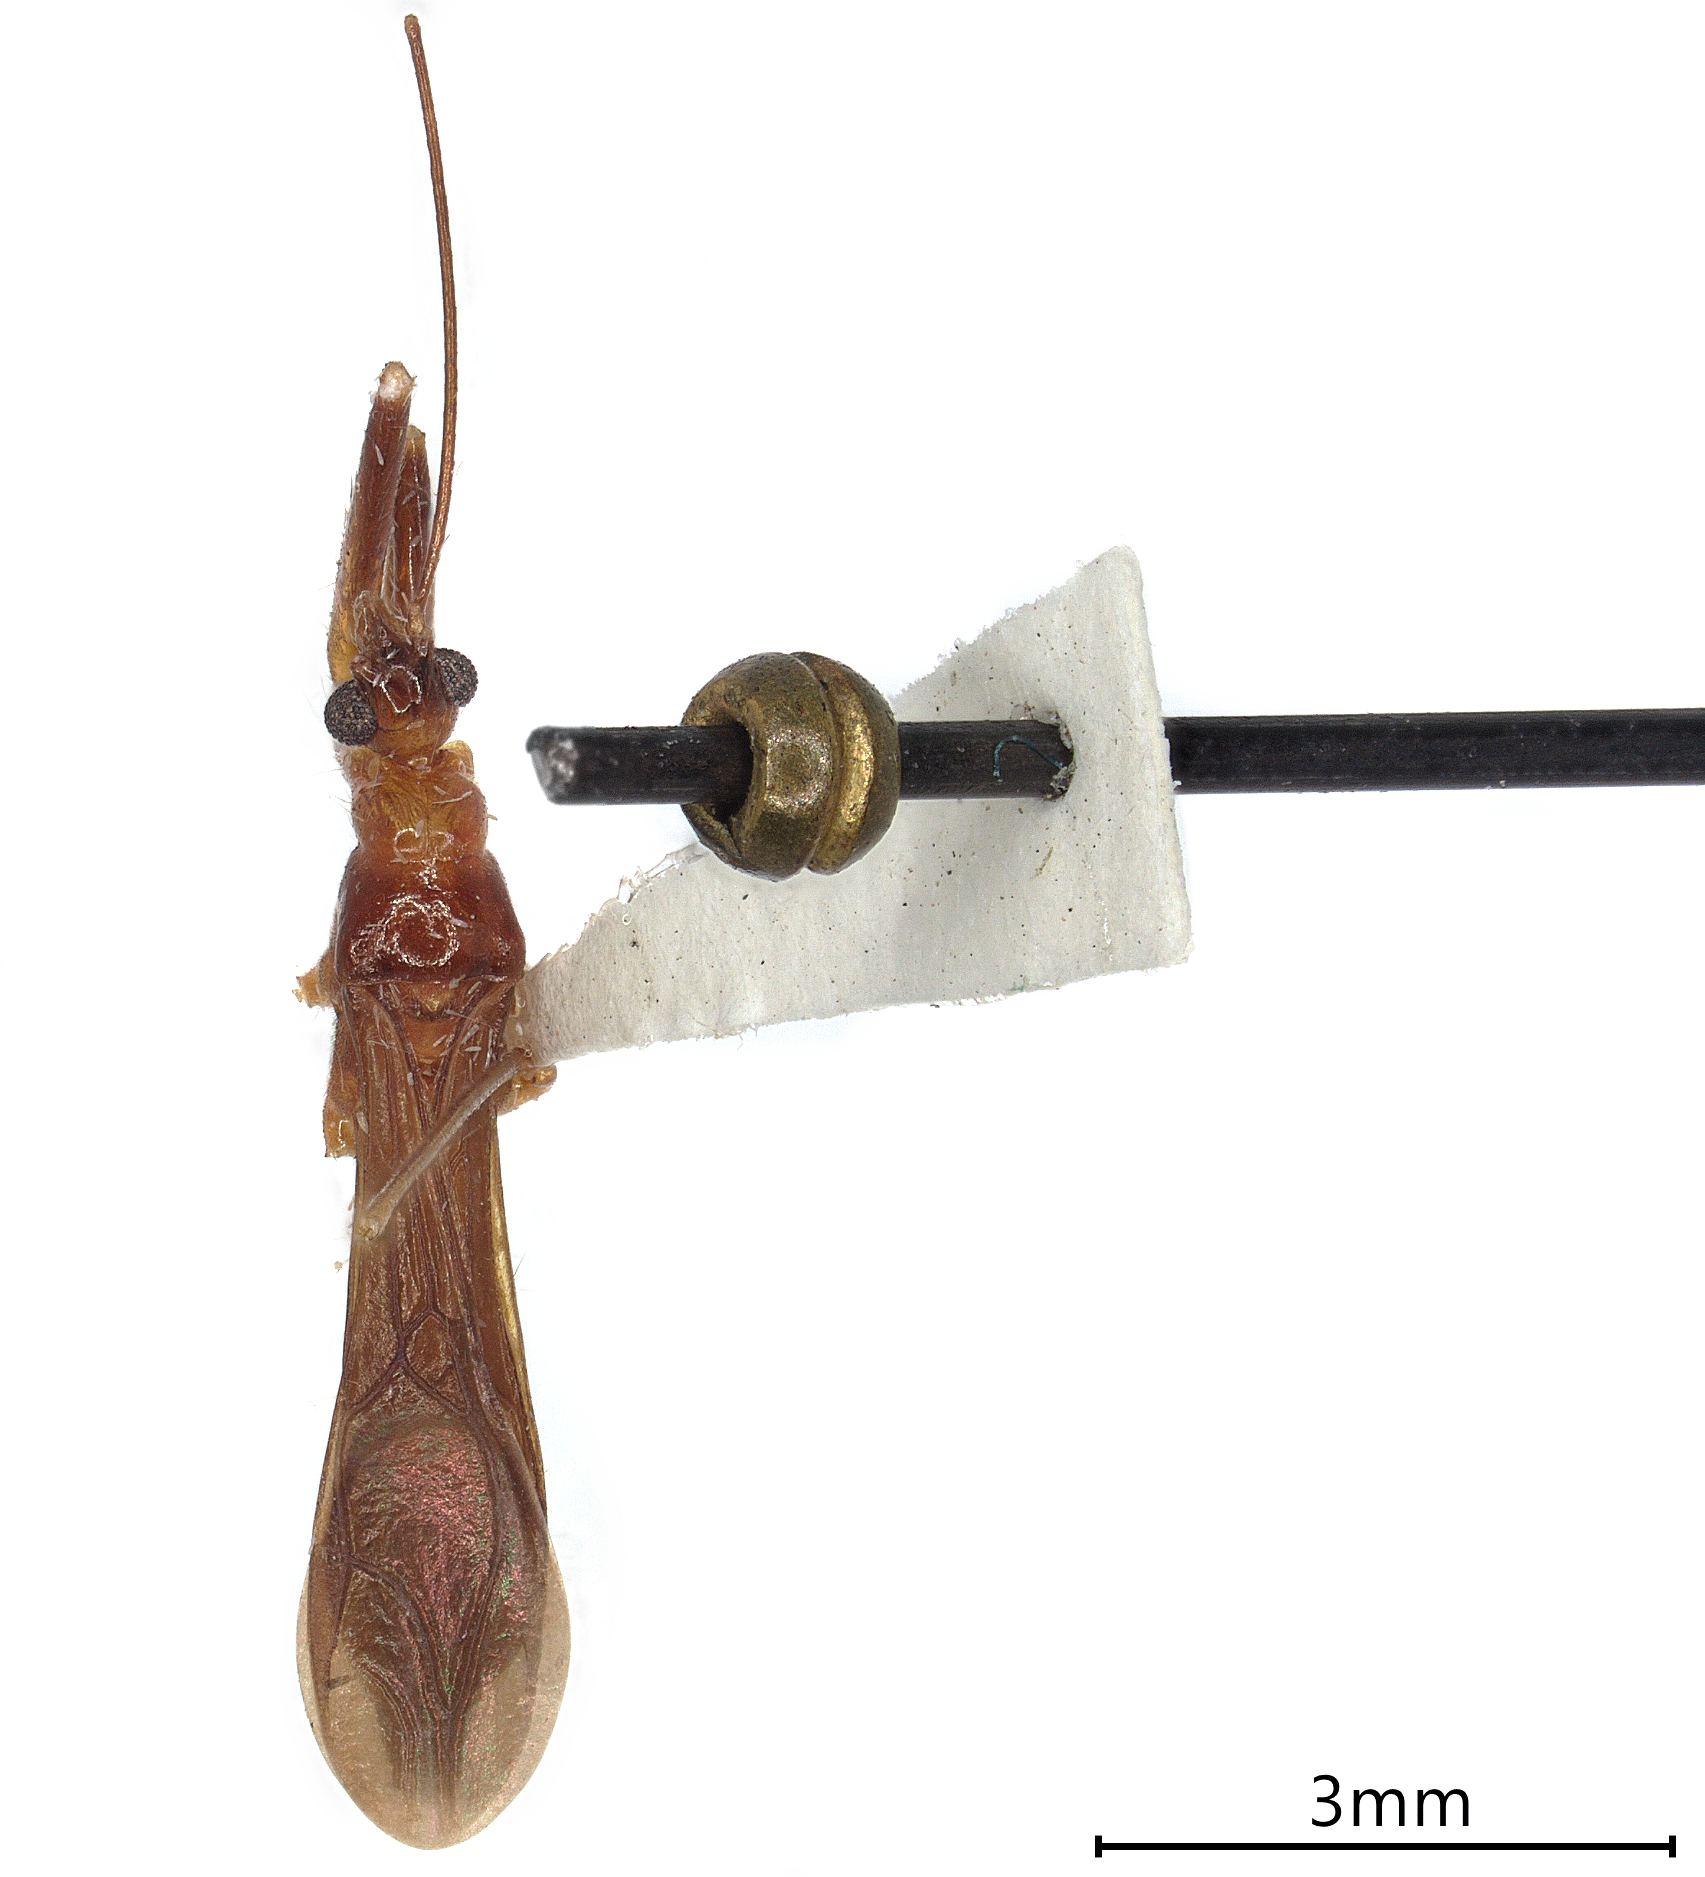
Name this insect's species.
Phasmatocoris octomaculatus
